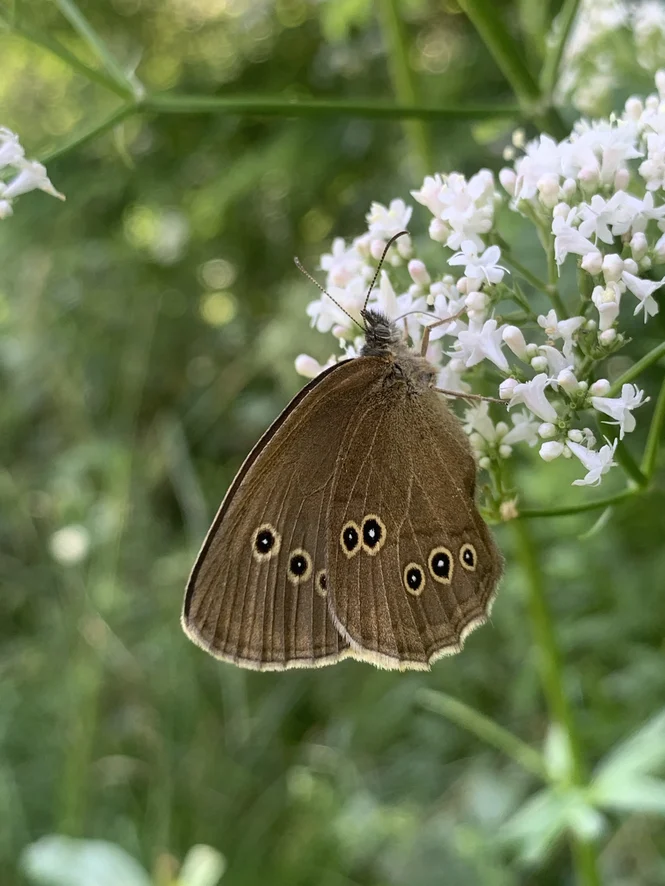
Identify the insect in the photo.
Aphantopus hyperantus
